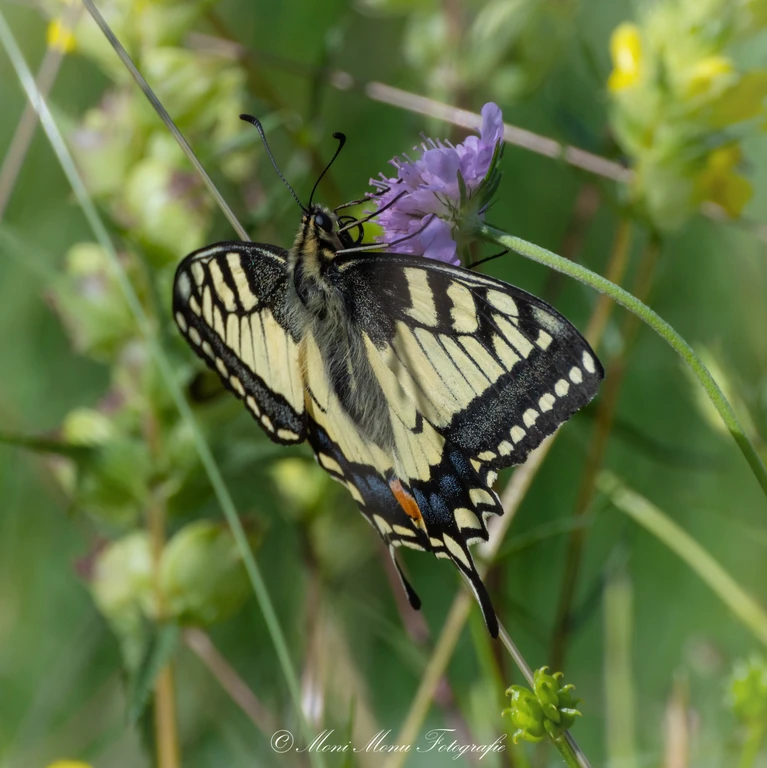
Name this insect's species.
Papilio machaon
